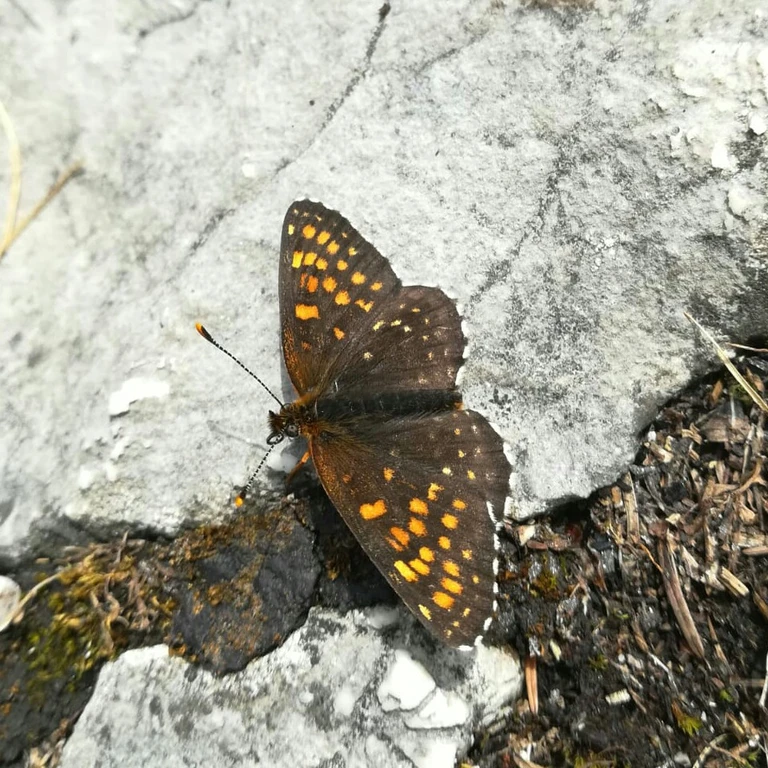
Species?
Melitaea diamina
